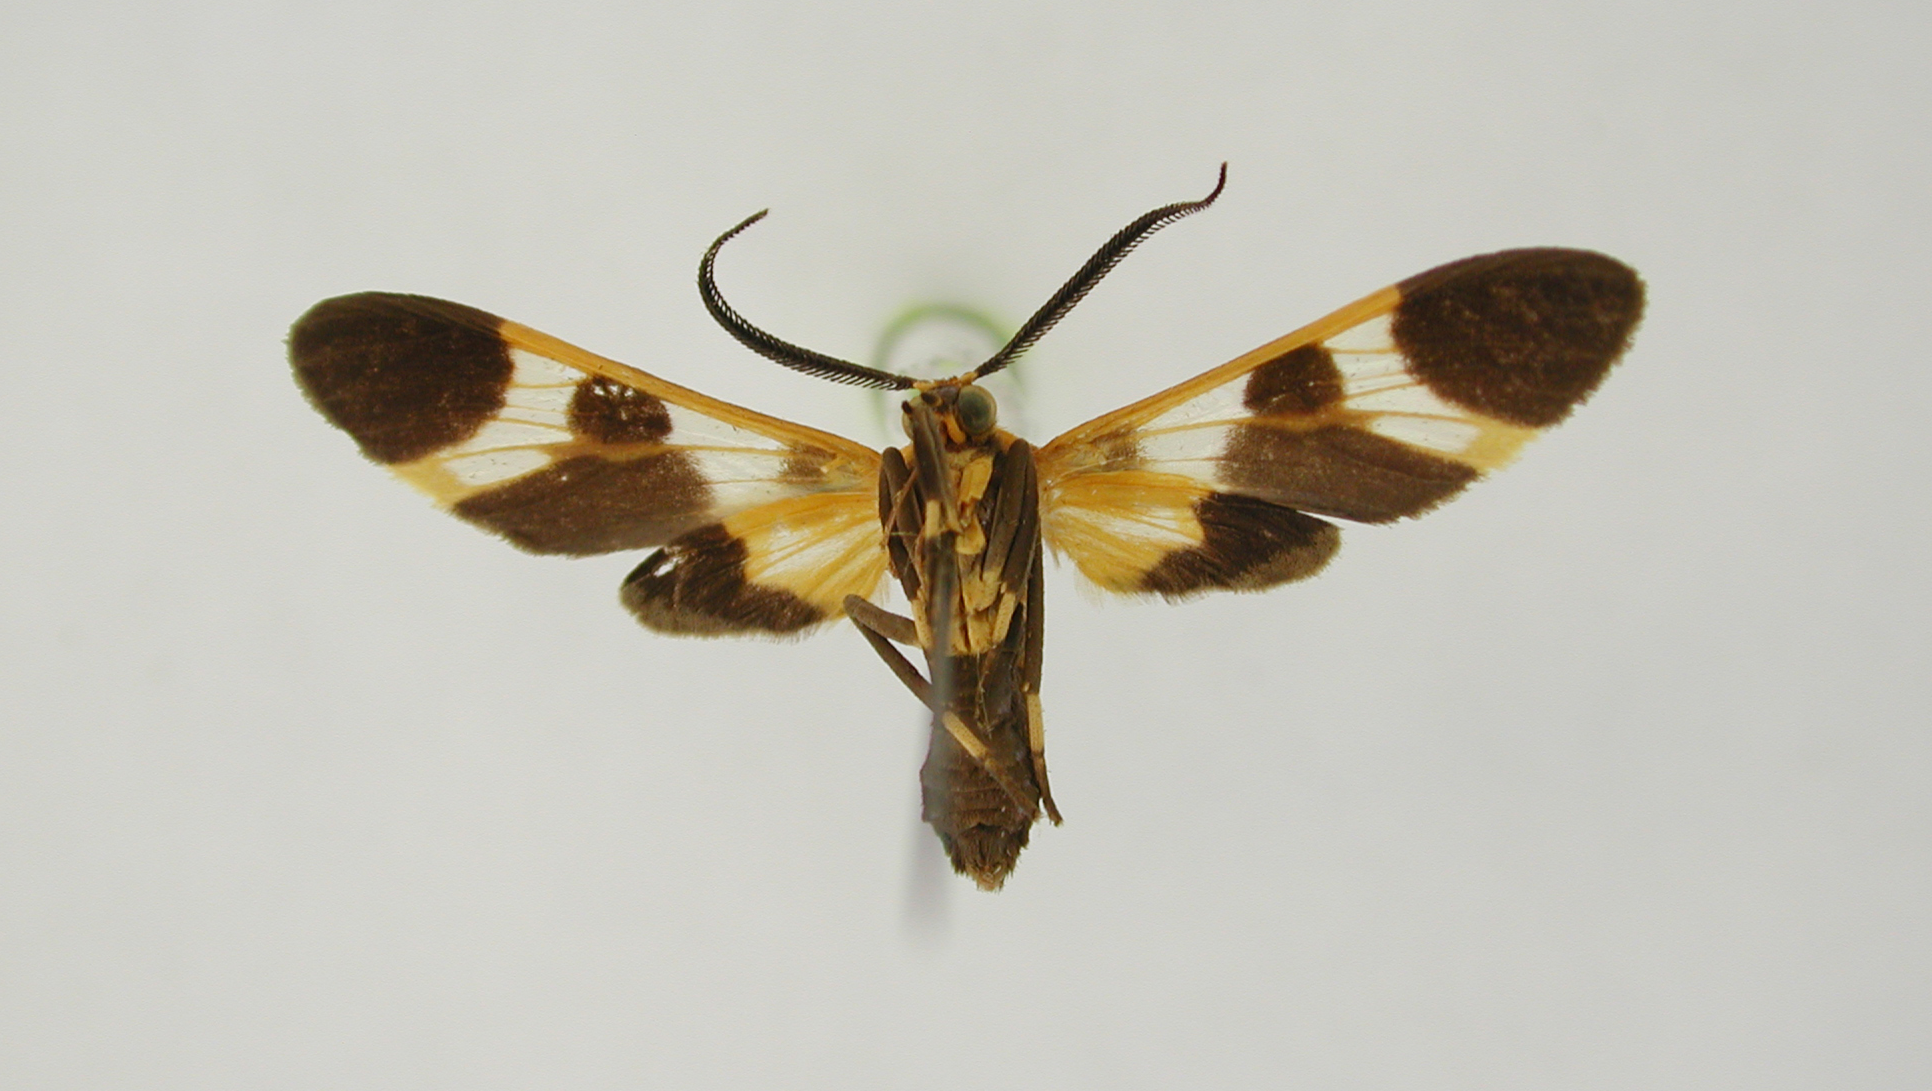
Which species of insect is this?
Dycladia basimacula
